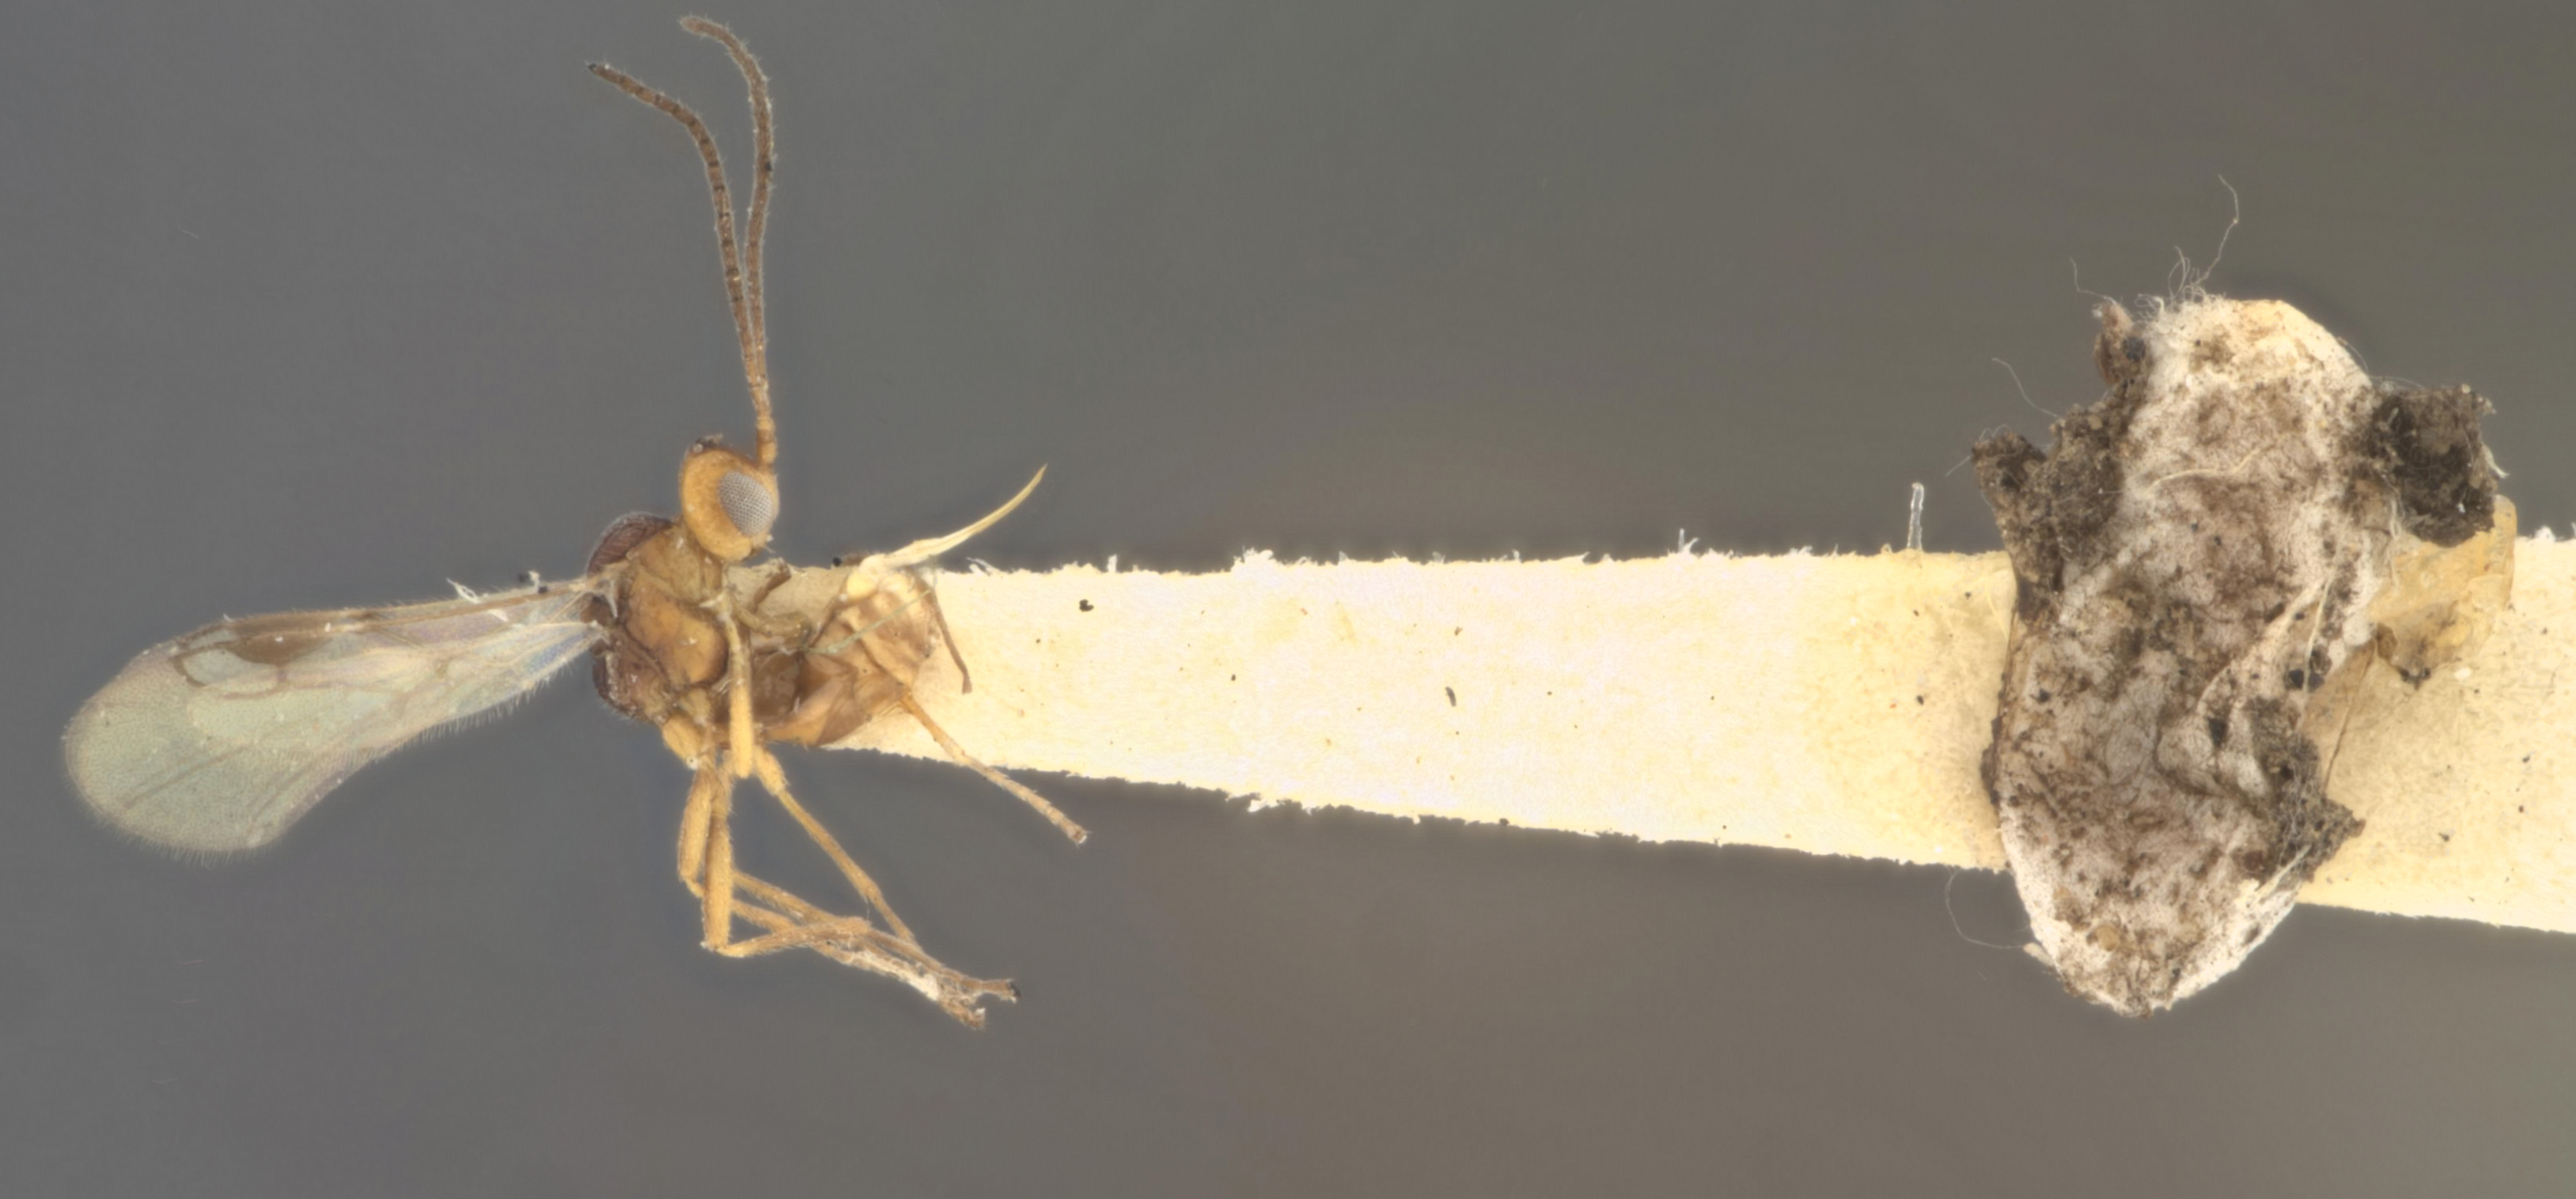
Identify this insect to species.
Microctonus vittatae
